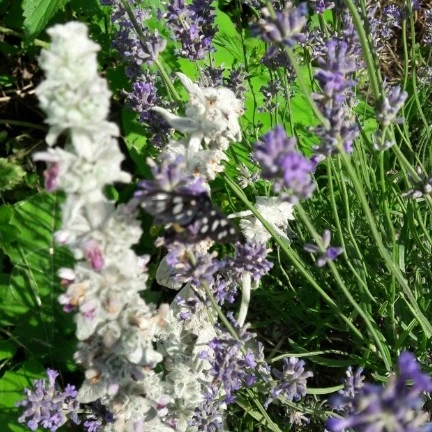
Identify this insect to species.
Amata phegea
